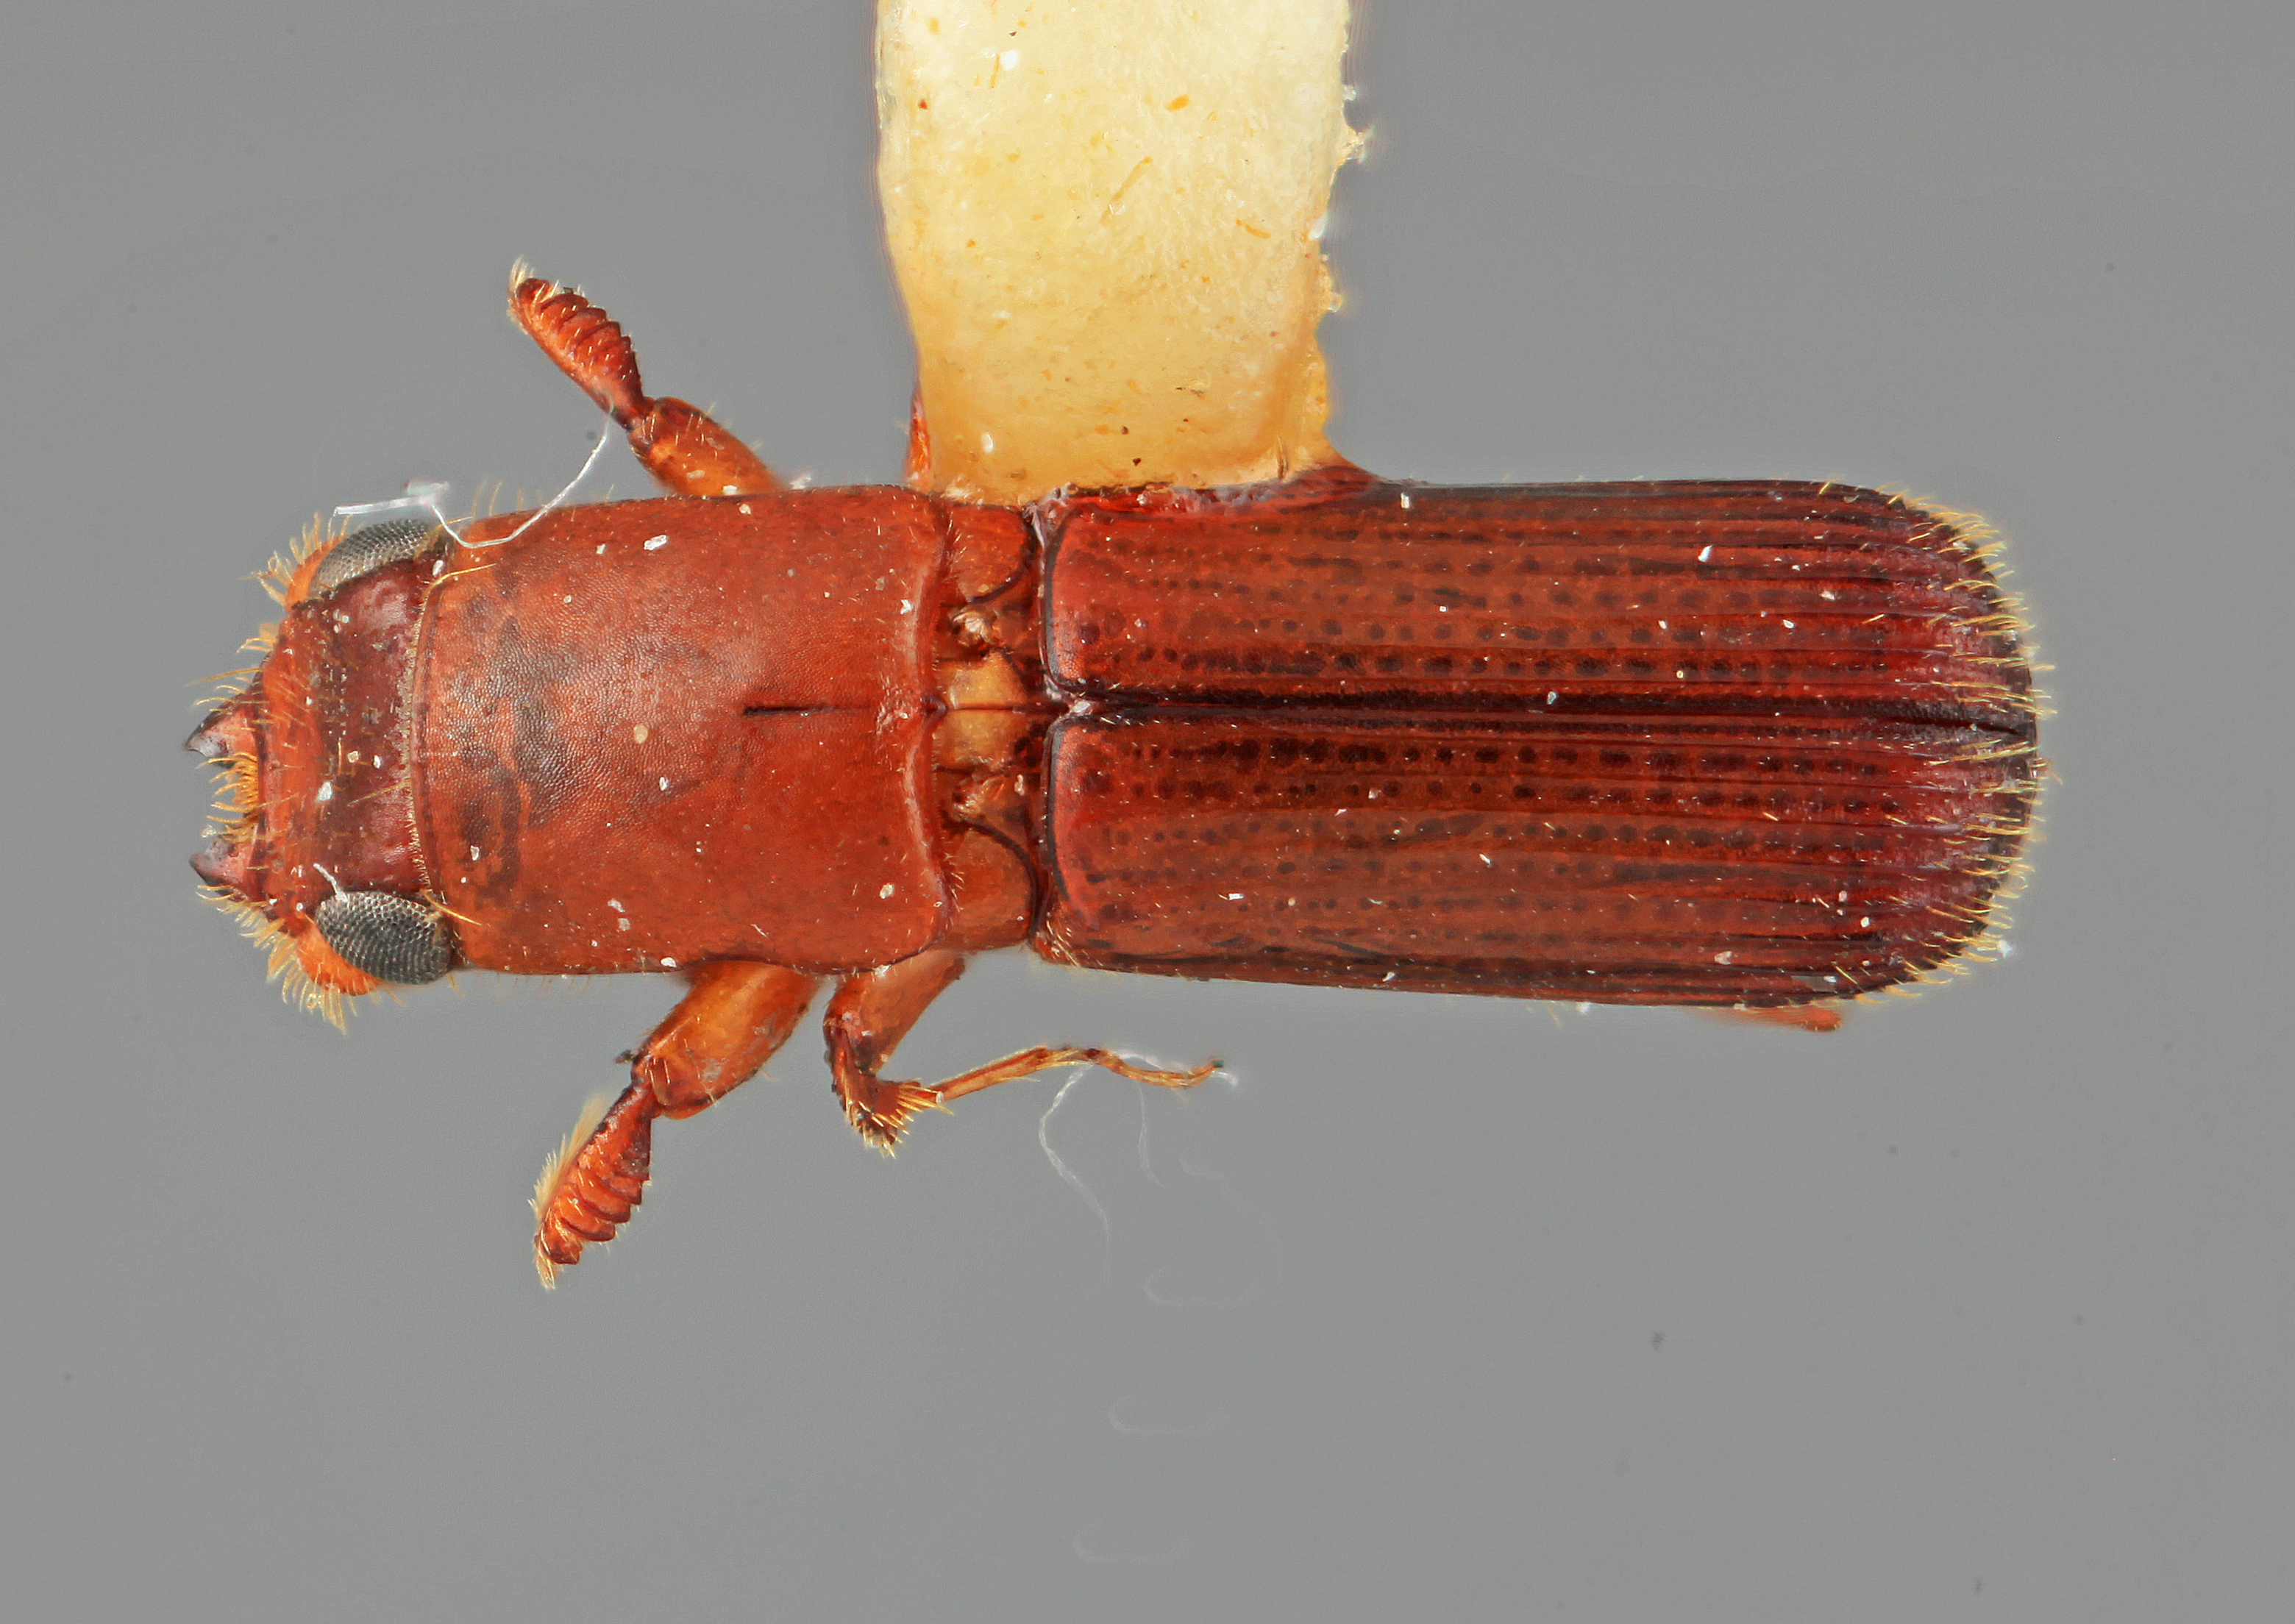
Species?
Platypus clunalis
